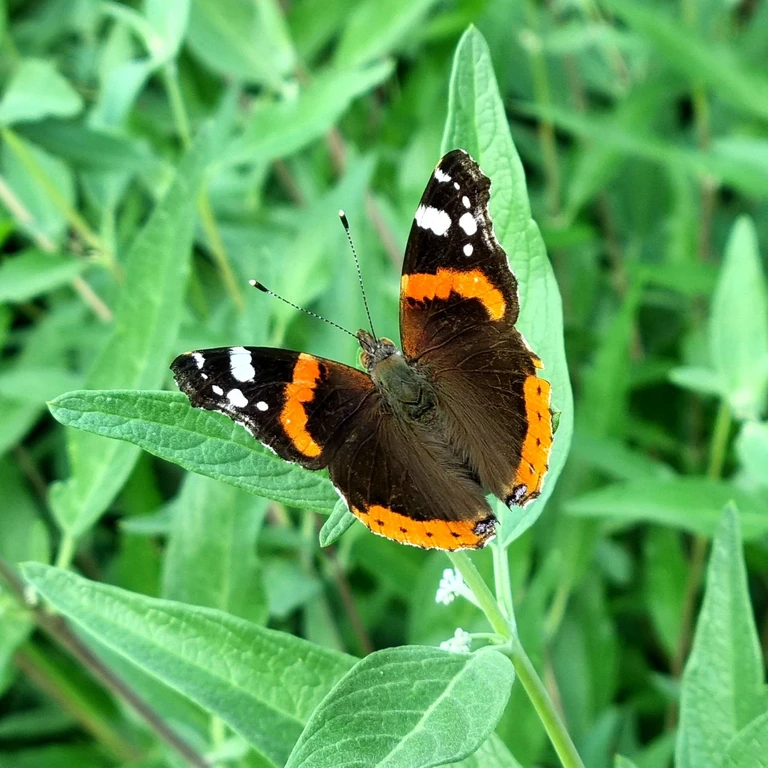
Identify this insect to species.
Vanessa atalanta
